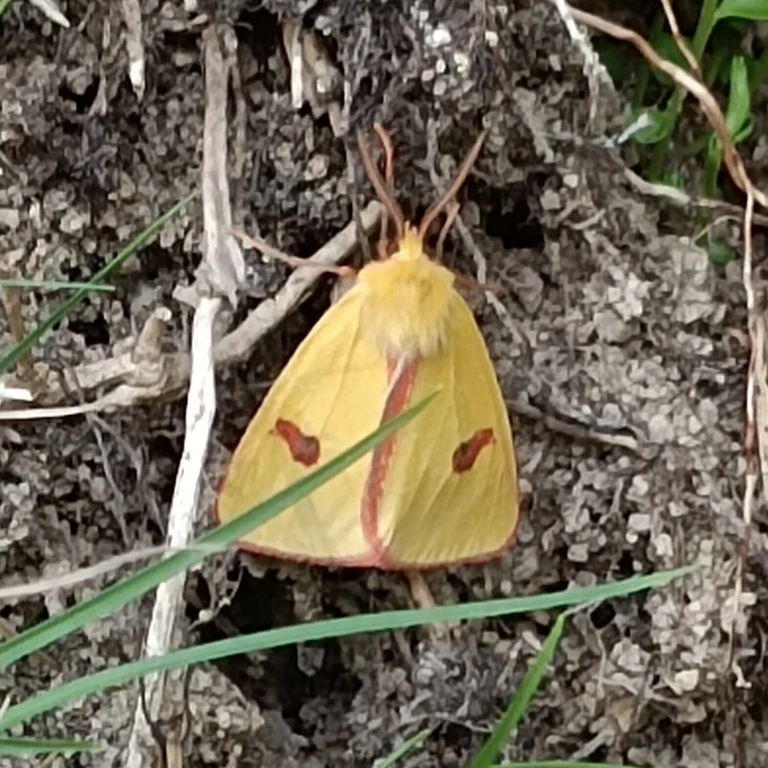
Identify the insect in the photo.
Diacrisia sannio
